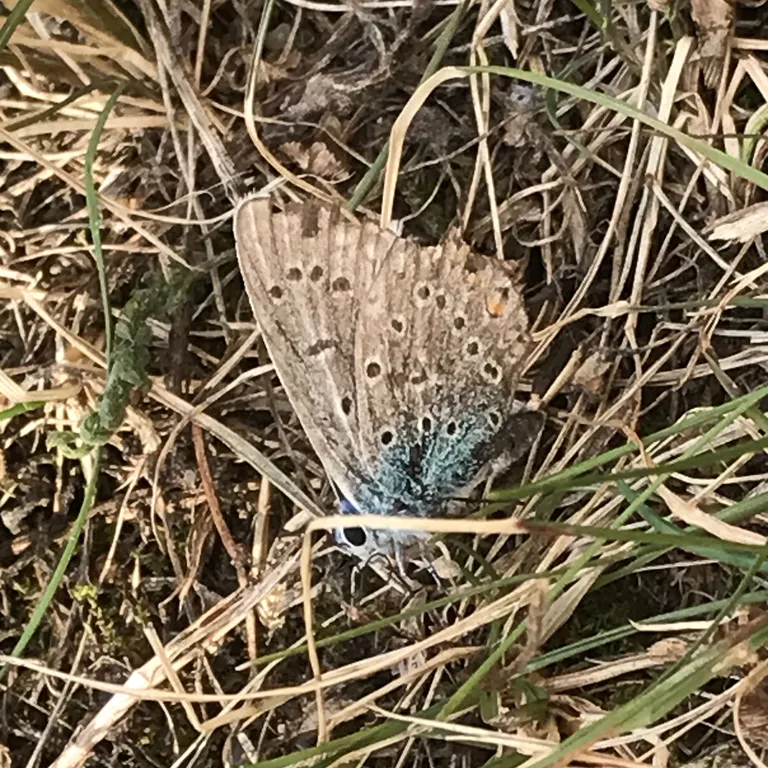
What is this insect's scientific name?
Polyommatus icarus
